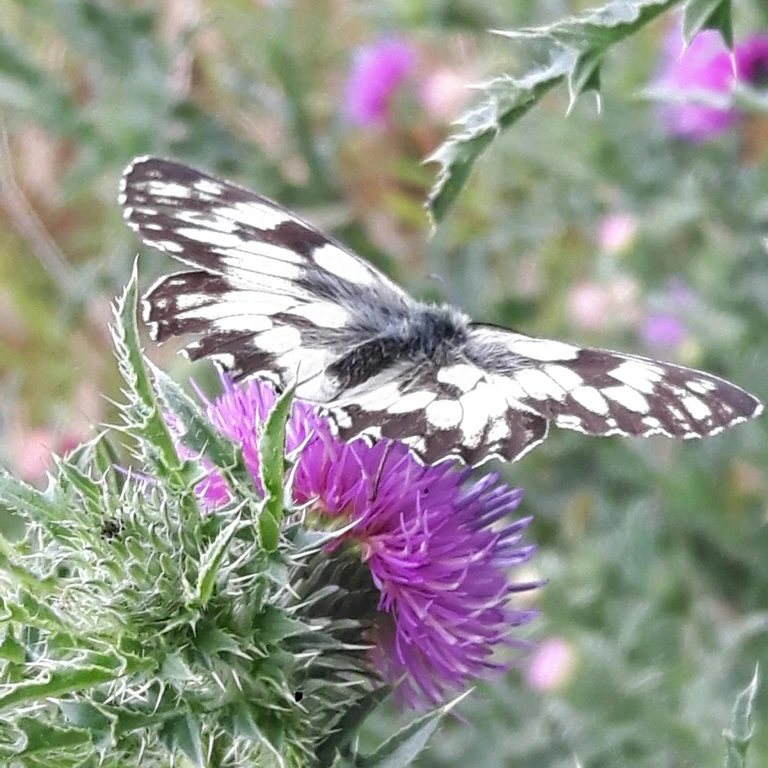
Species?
Melanargia galathea
